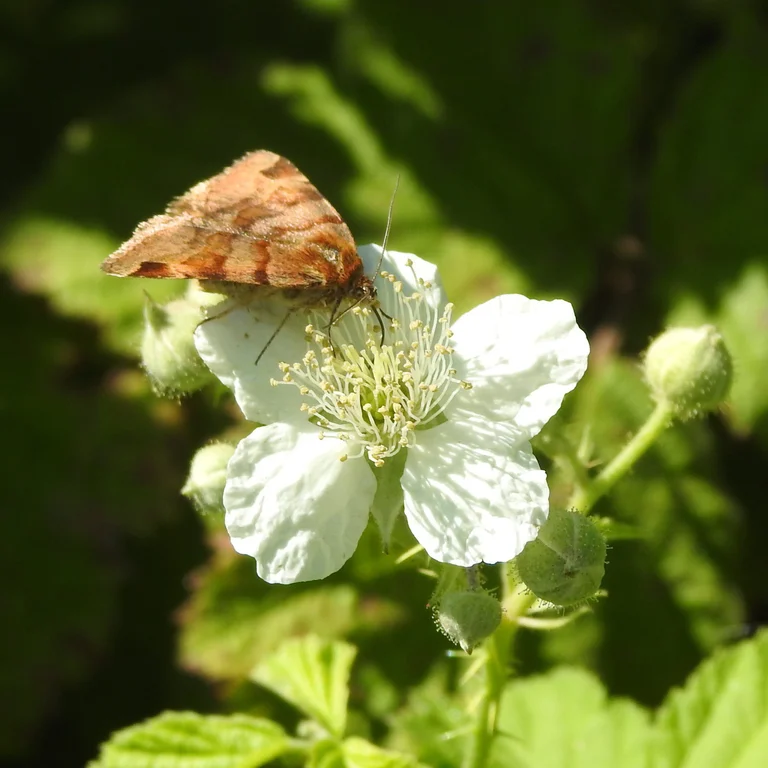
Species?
Euclidia glyphica
